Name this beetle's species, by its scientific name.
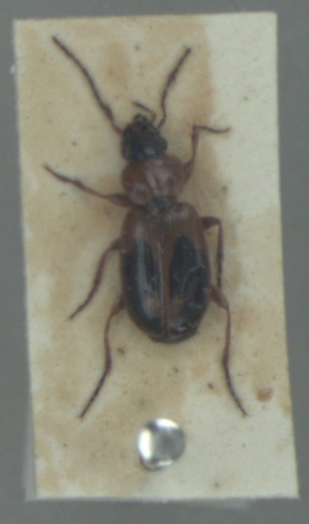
Badister bullatus
